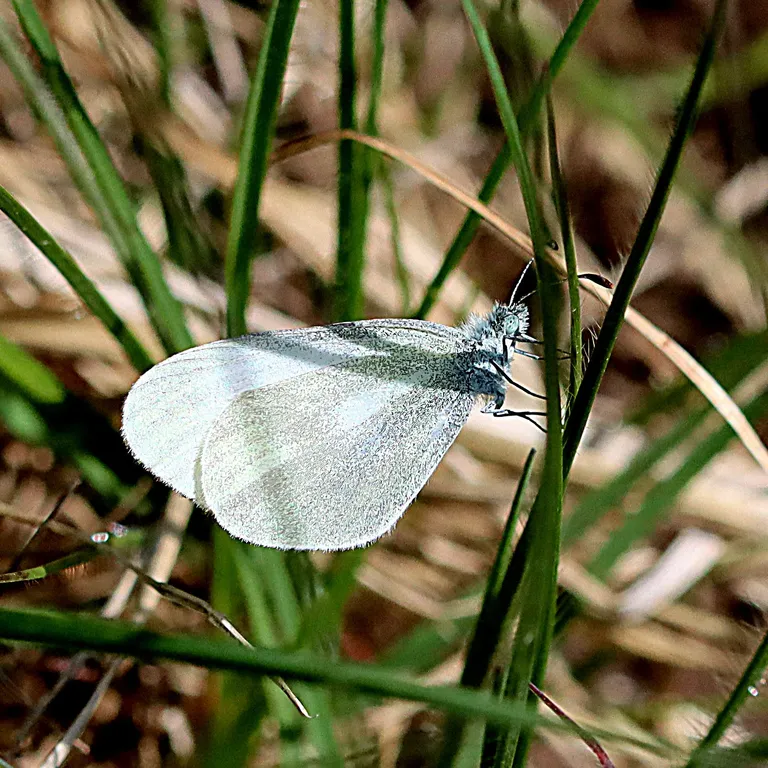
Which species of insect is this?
Leptidea sinapis/juvernica
